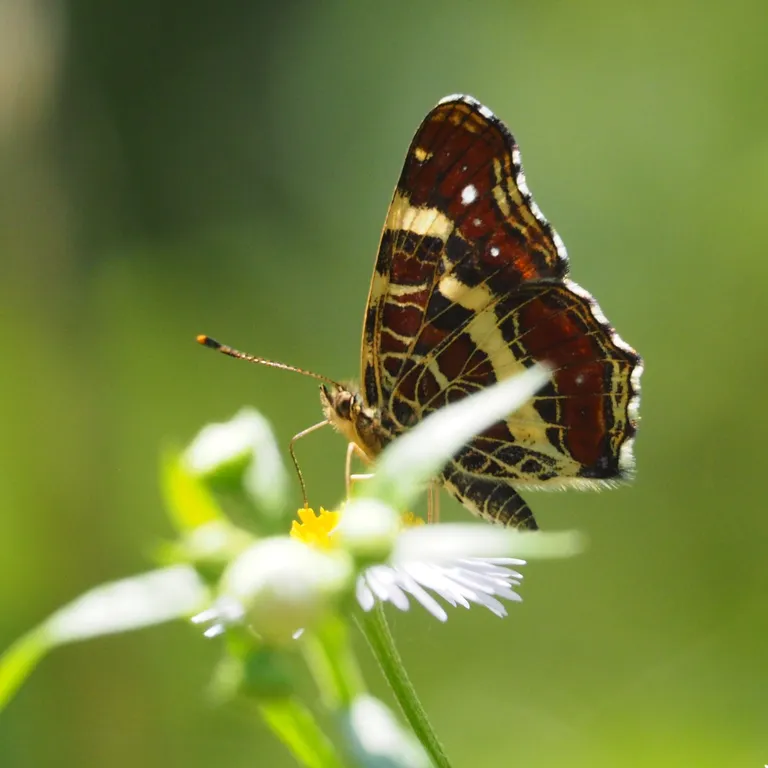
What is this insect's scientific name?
Araschnia levana
